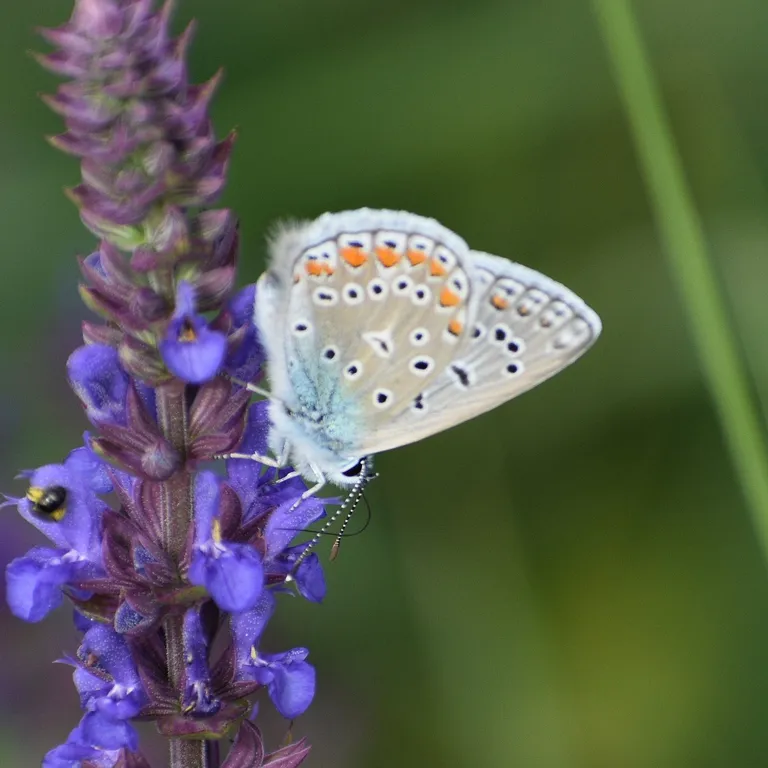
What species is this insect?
Polyommatus icarus
